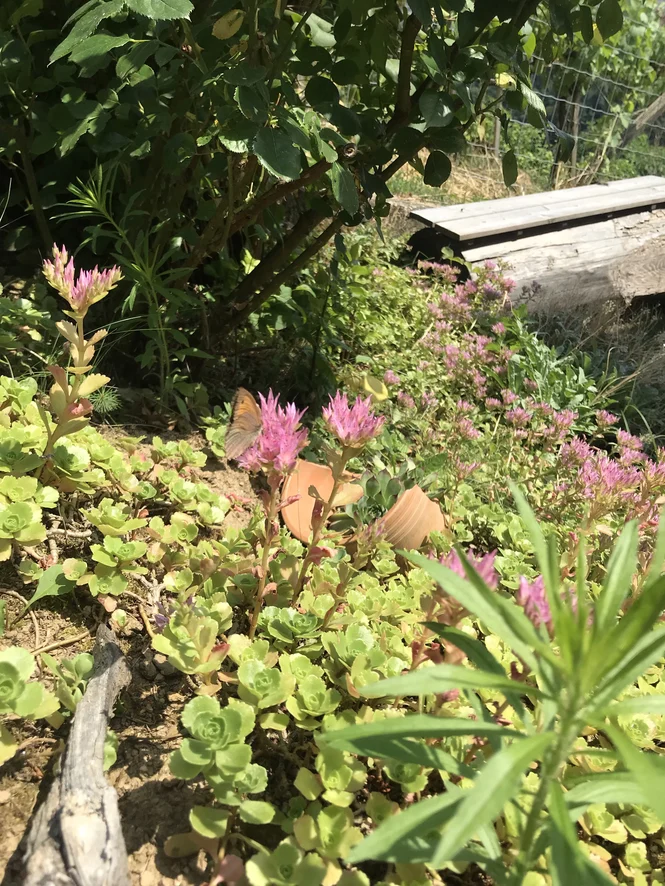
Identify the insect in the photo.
Maniola jurtina
